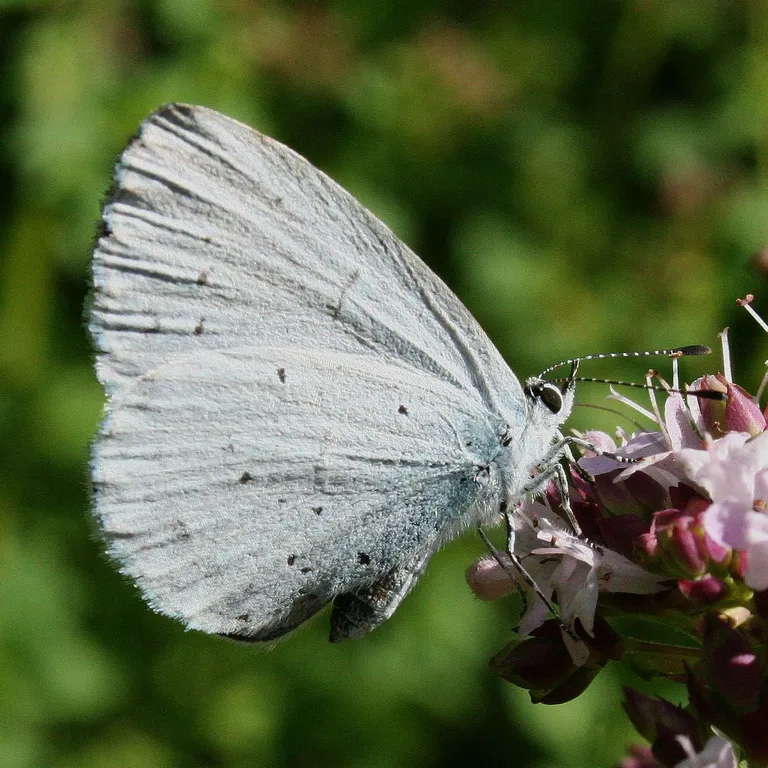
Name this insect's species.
Celastrina argiolus
